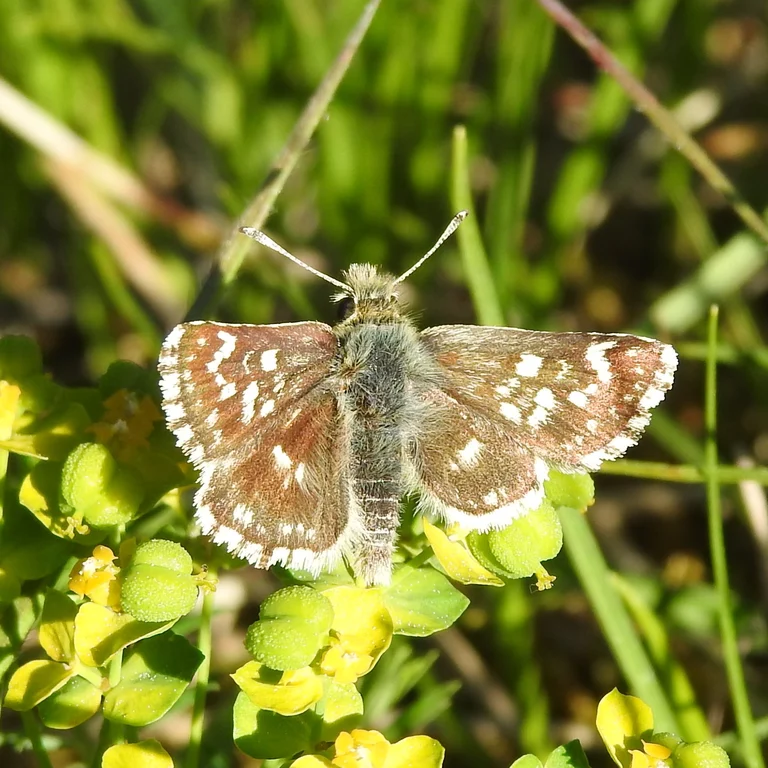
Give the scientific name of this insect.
Spialia sertorius
